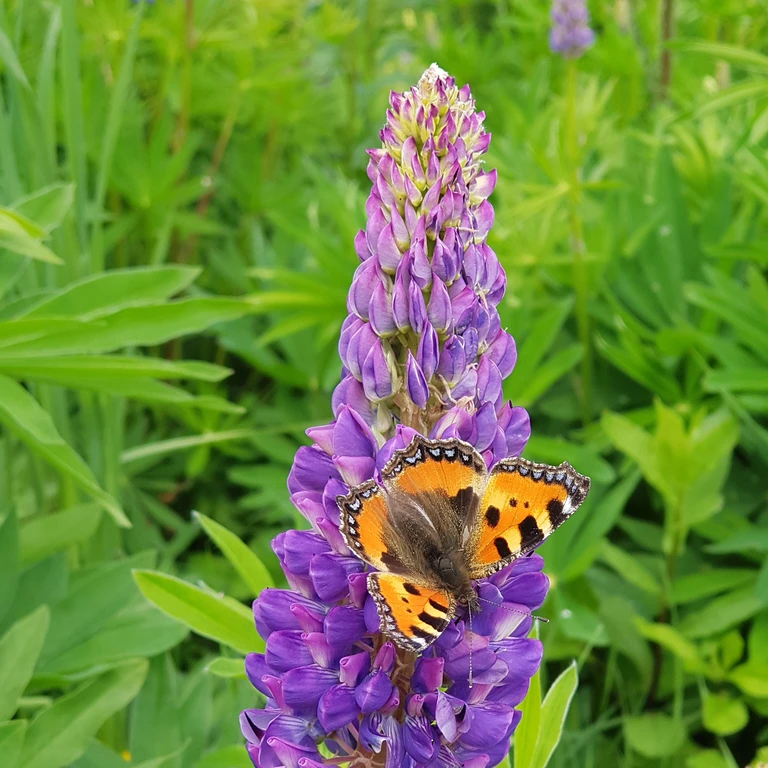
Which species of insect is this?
Aglais urticae
